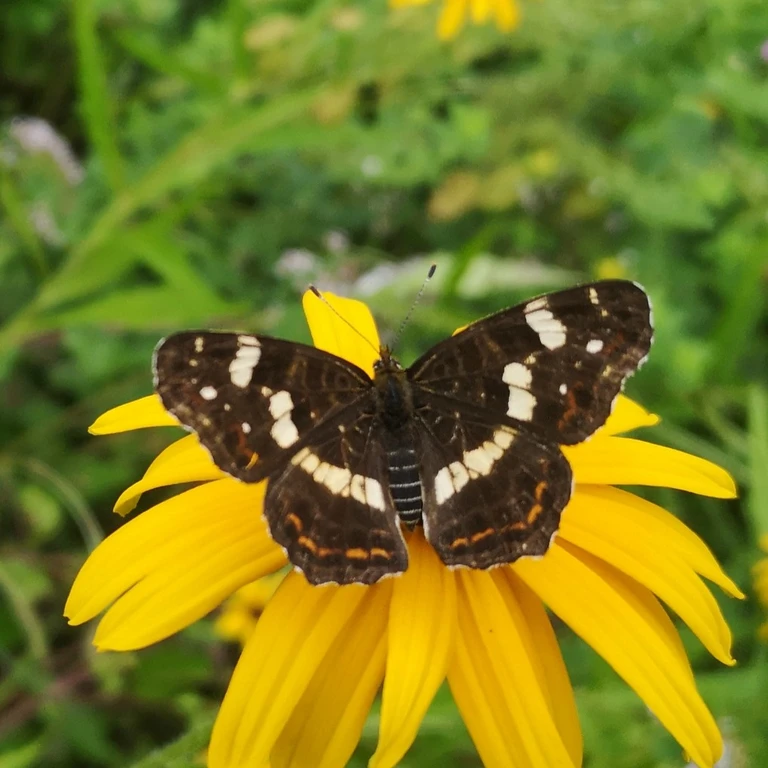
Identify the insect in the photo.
Araschnia levana
